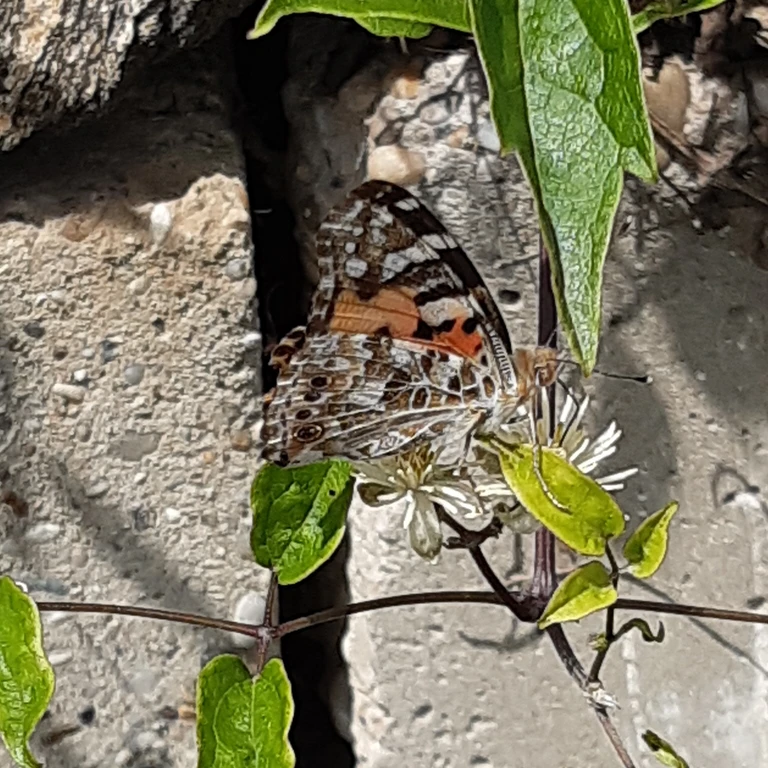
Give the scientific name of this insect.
Vanessa cardui
